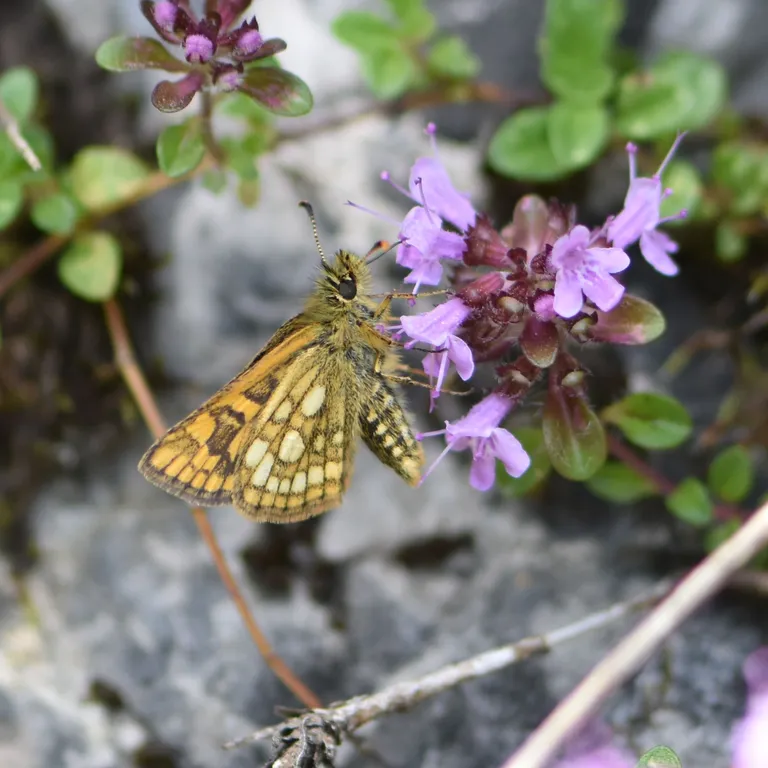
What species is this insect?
Carterocephalus palaemon
